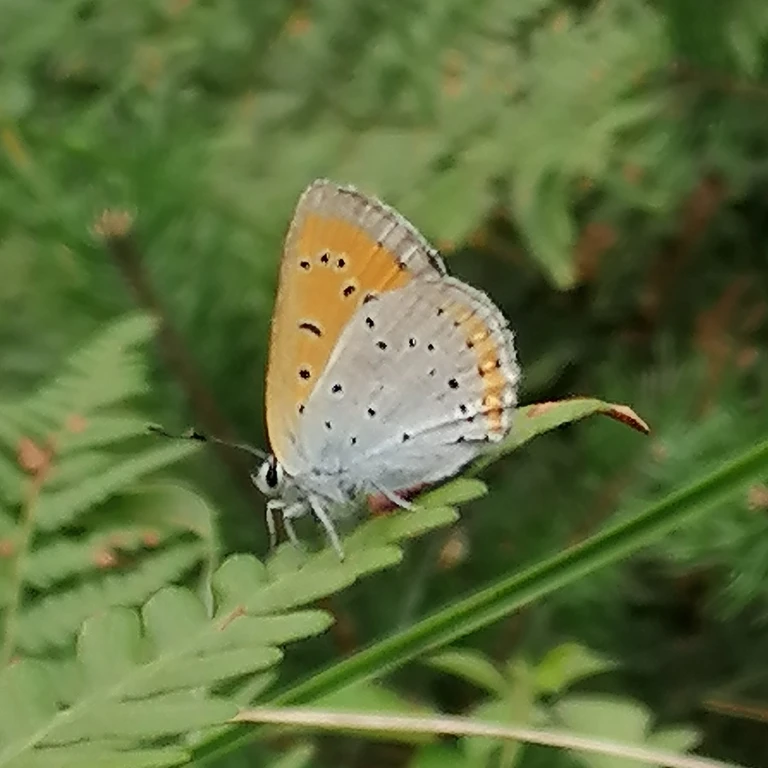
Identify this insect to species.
Lycaena dispar
